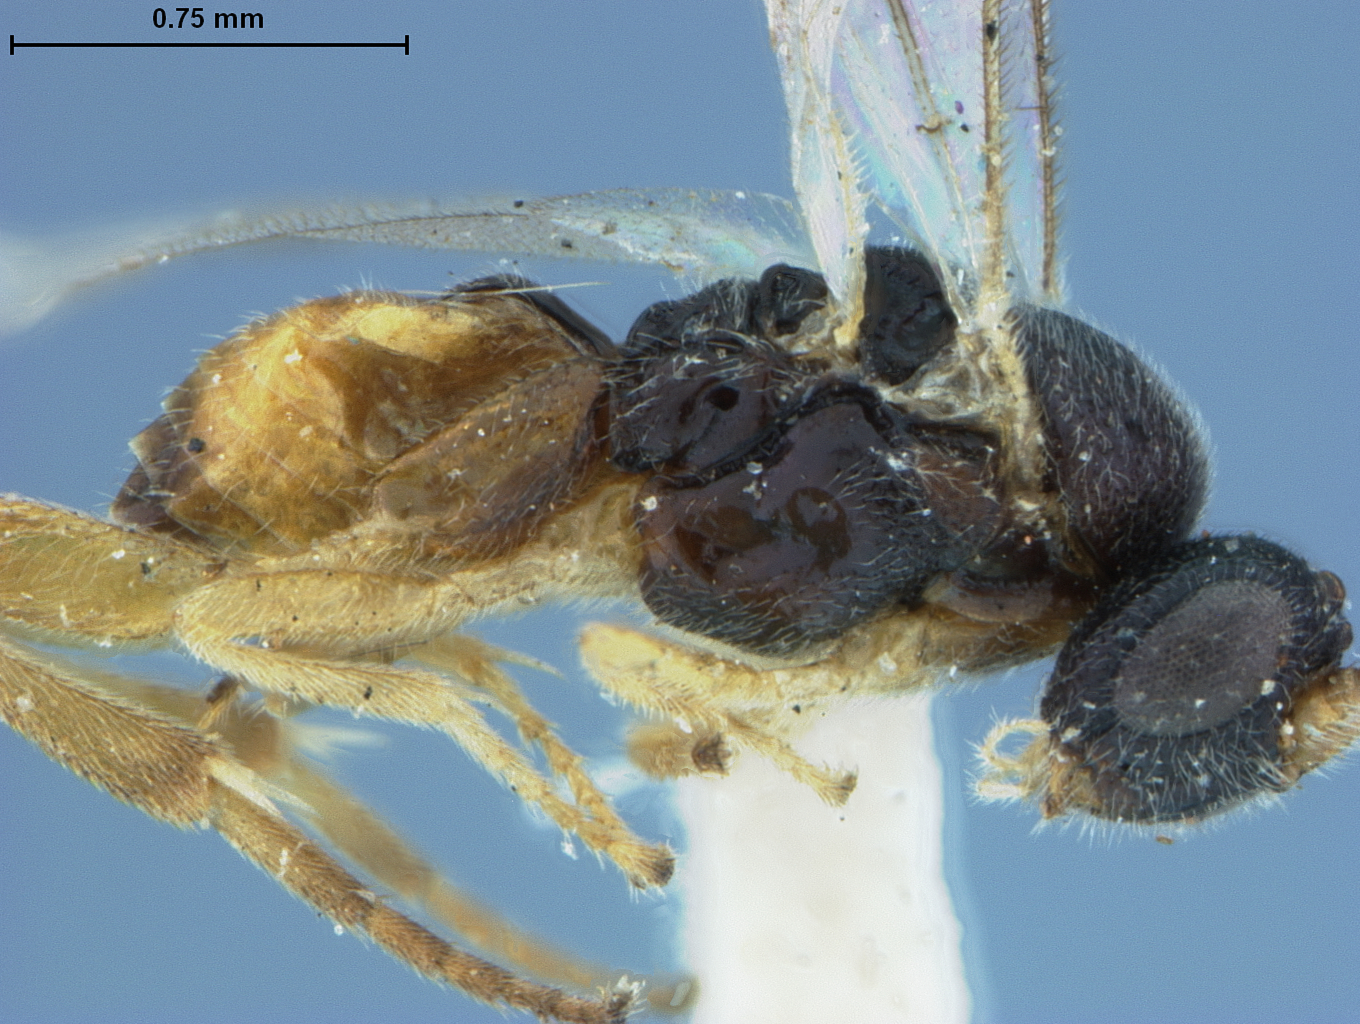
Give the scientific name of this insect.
Apanteles pratapae
